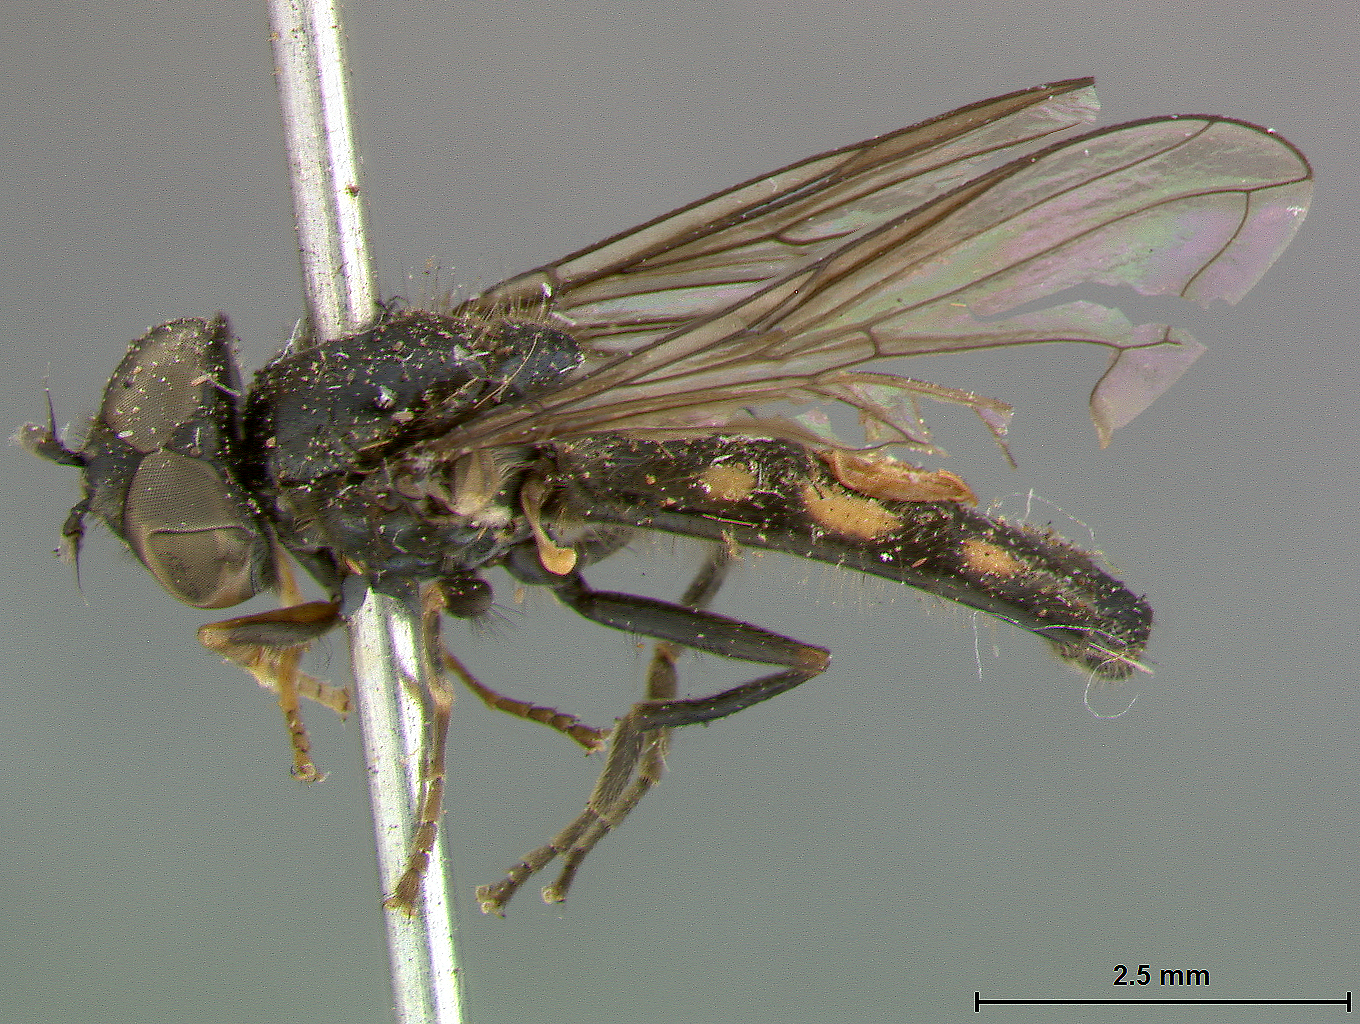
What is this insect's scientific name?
Platycheirus tenebrosus
